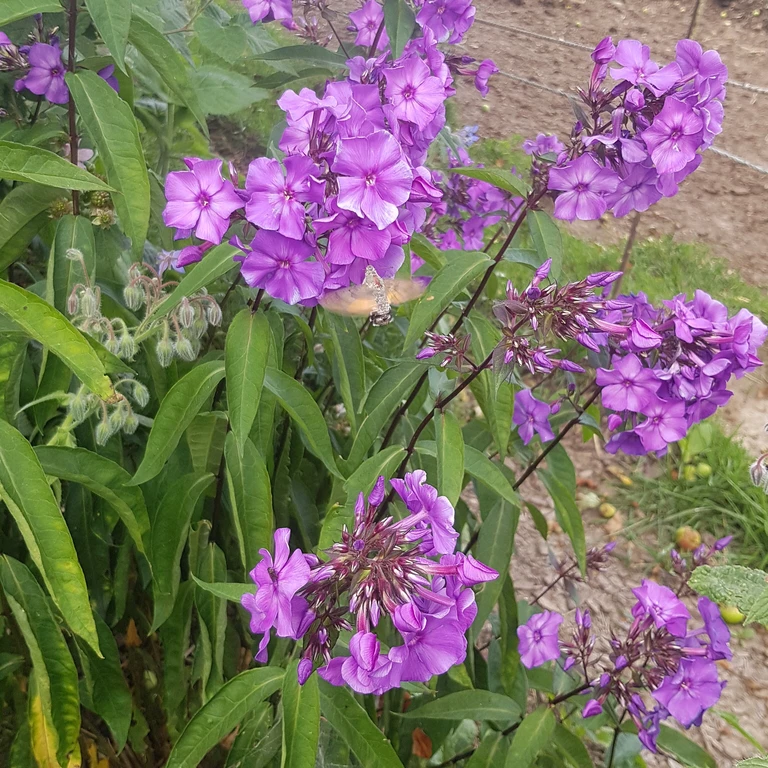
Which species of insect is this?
Macroglossum stellatarum
